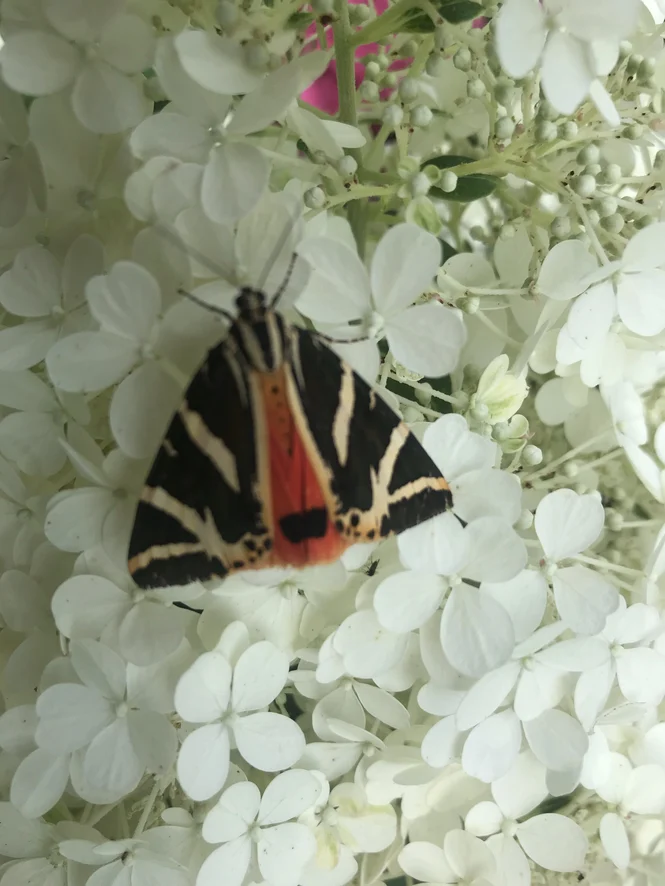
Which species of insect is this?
Euplagia quadripunctaria
